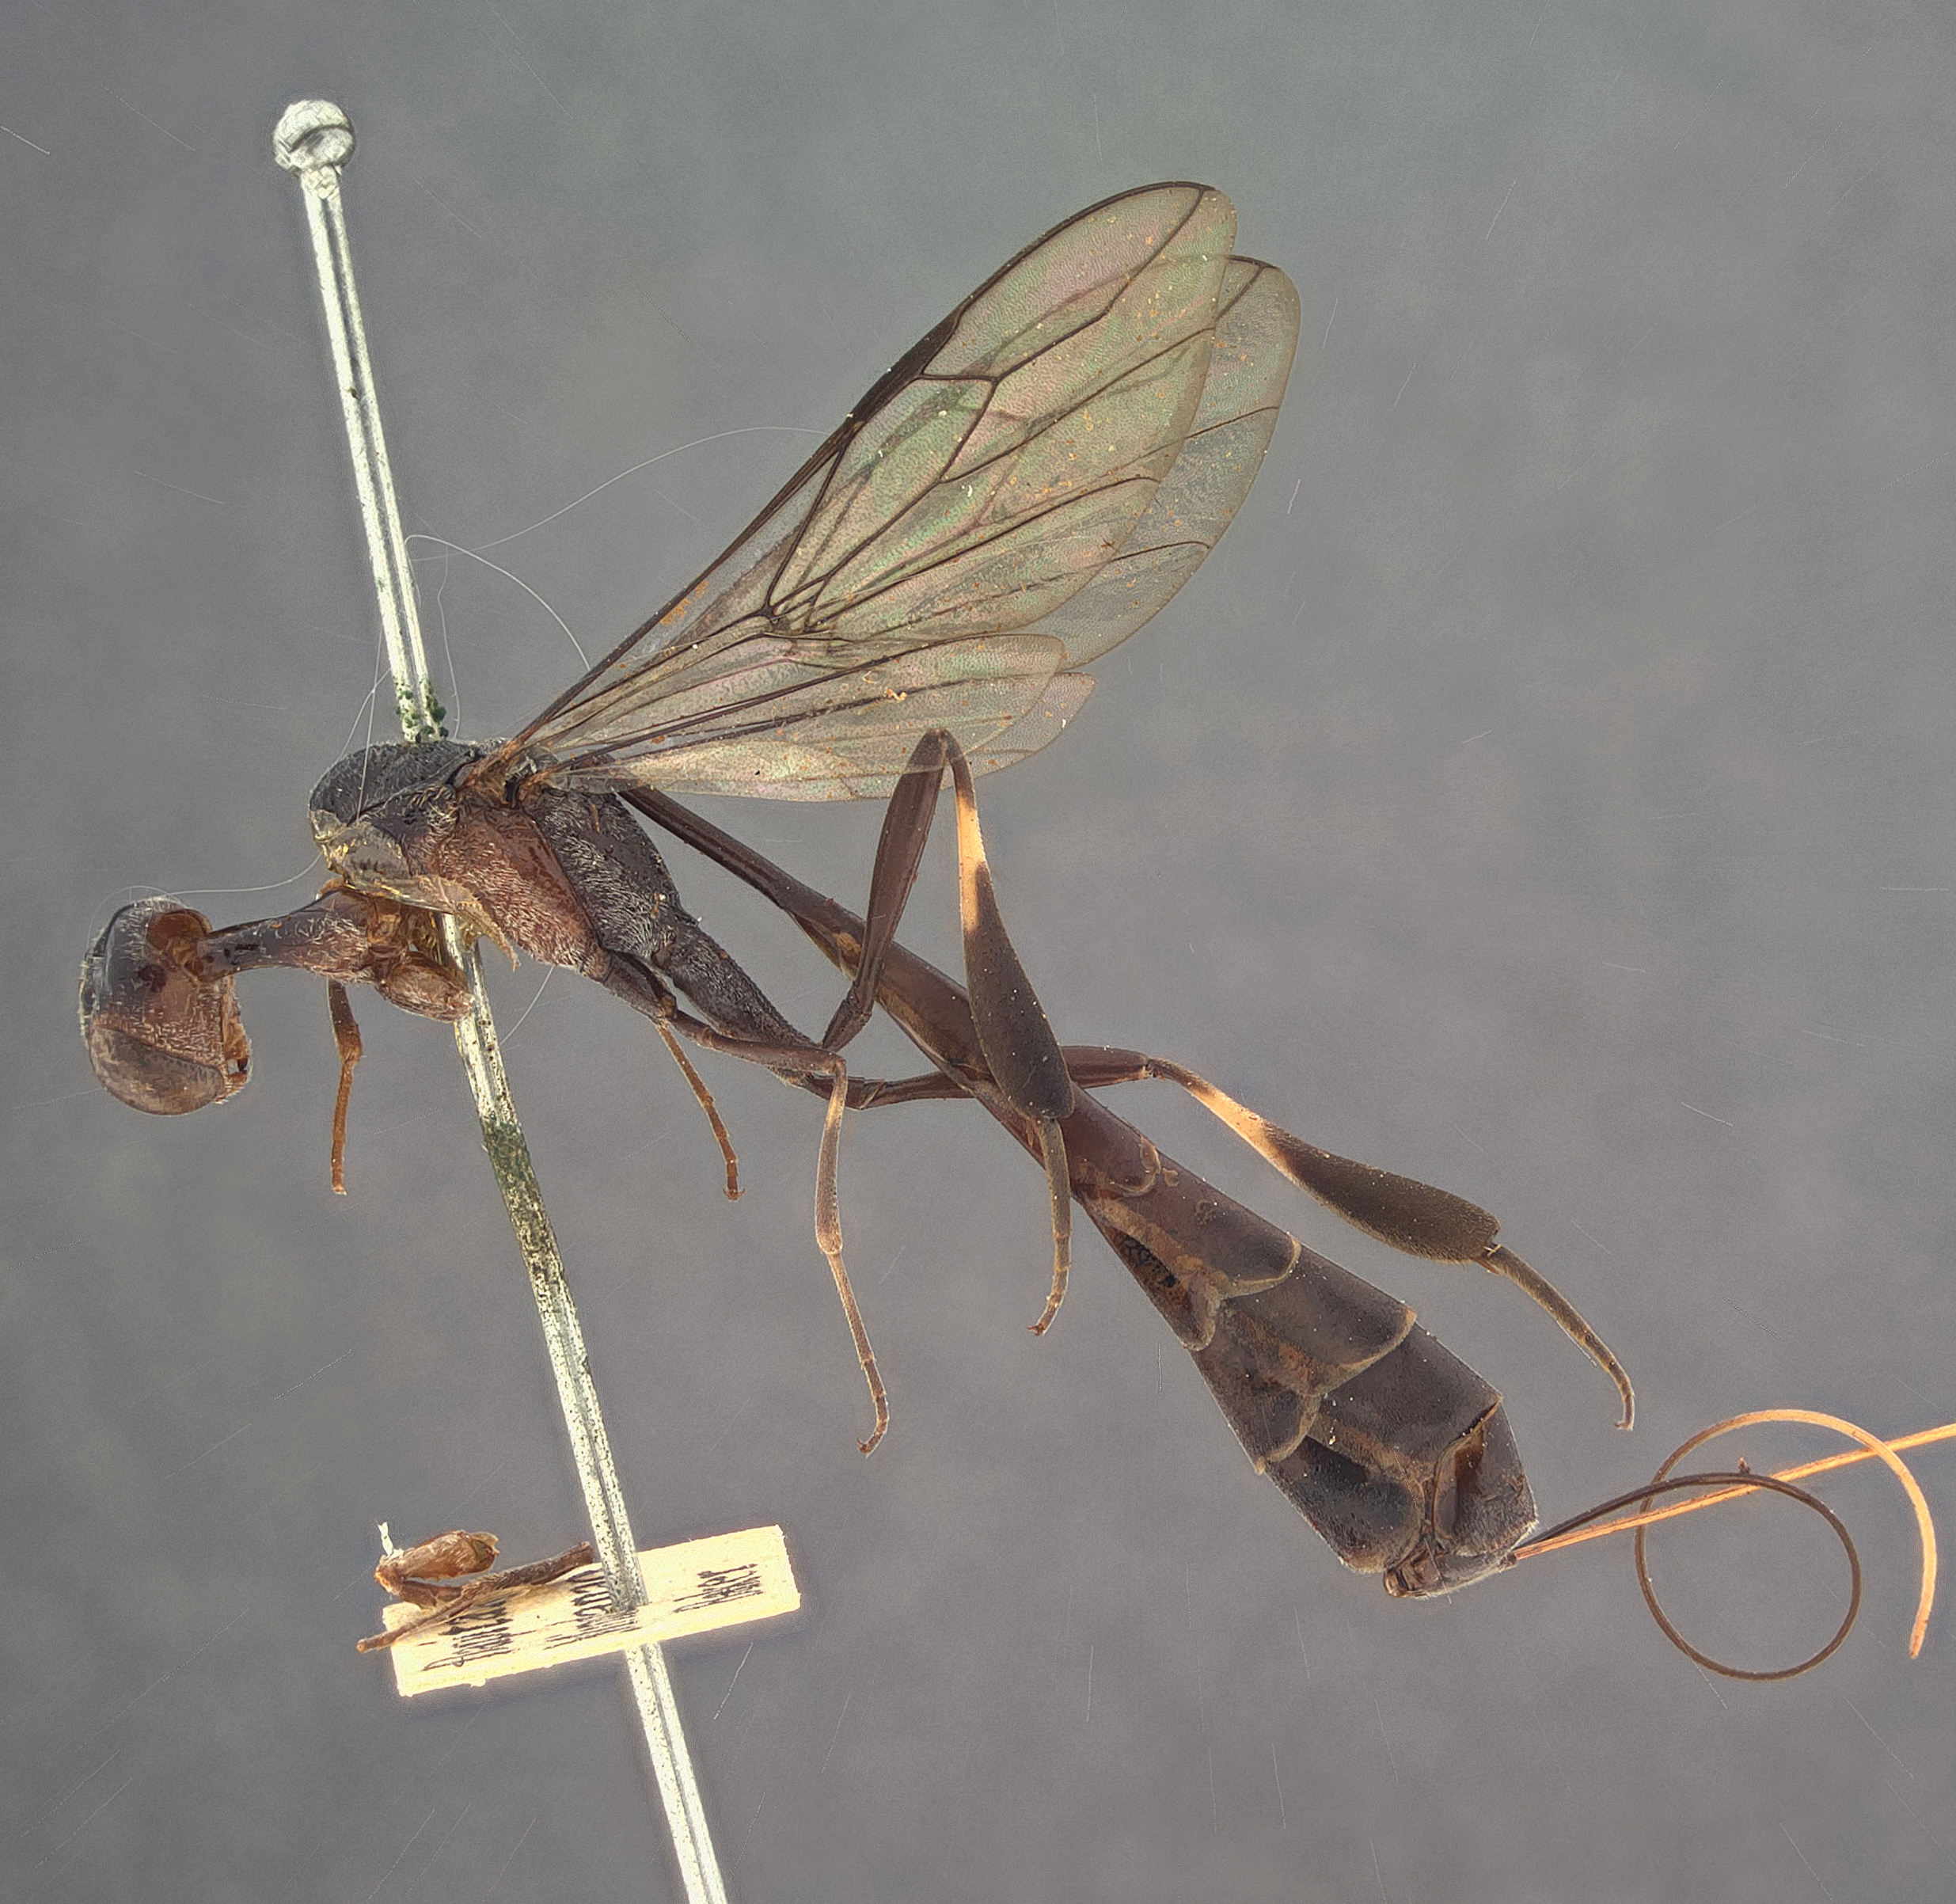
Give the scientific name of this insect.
Gasteruption signatum
